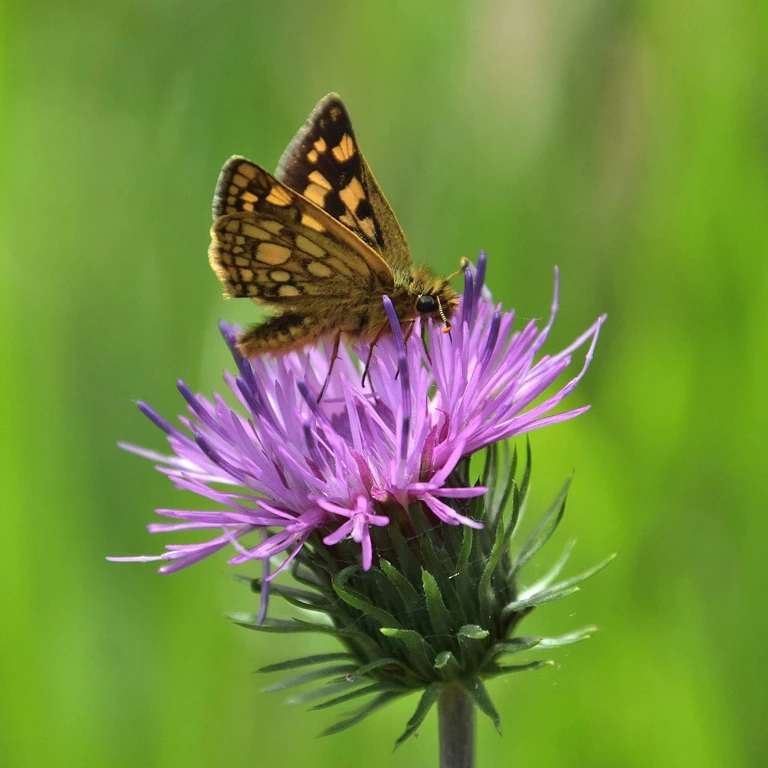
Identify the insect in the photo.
Carterocephalus palaemon
